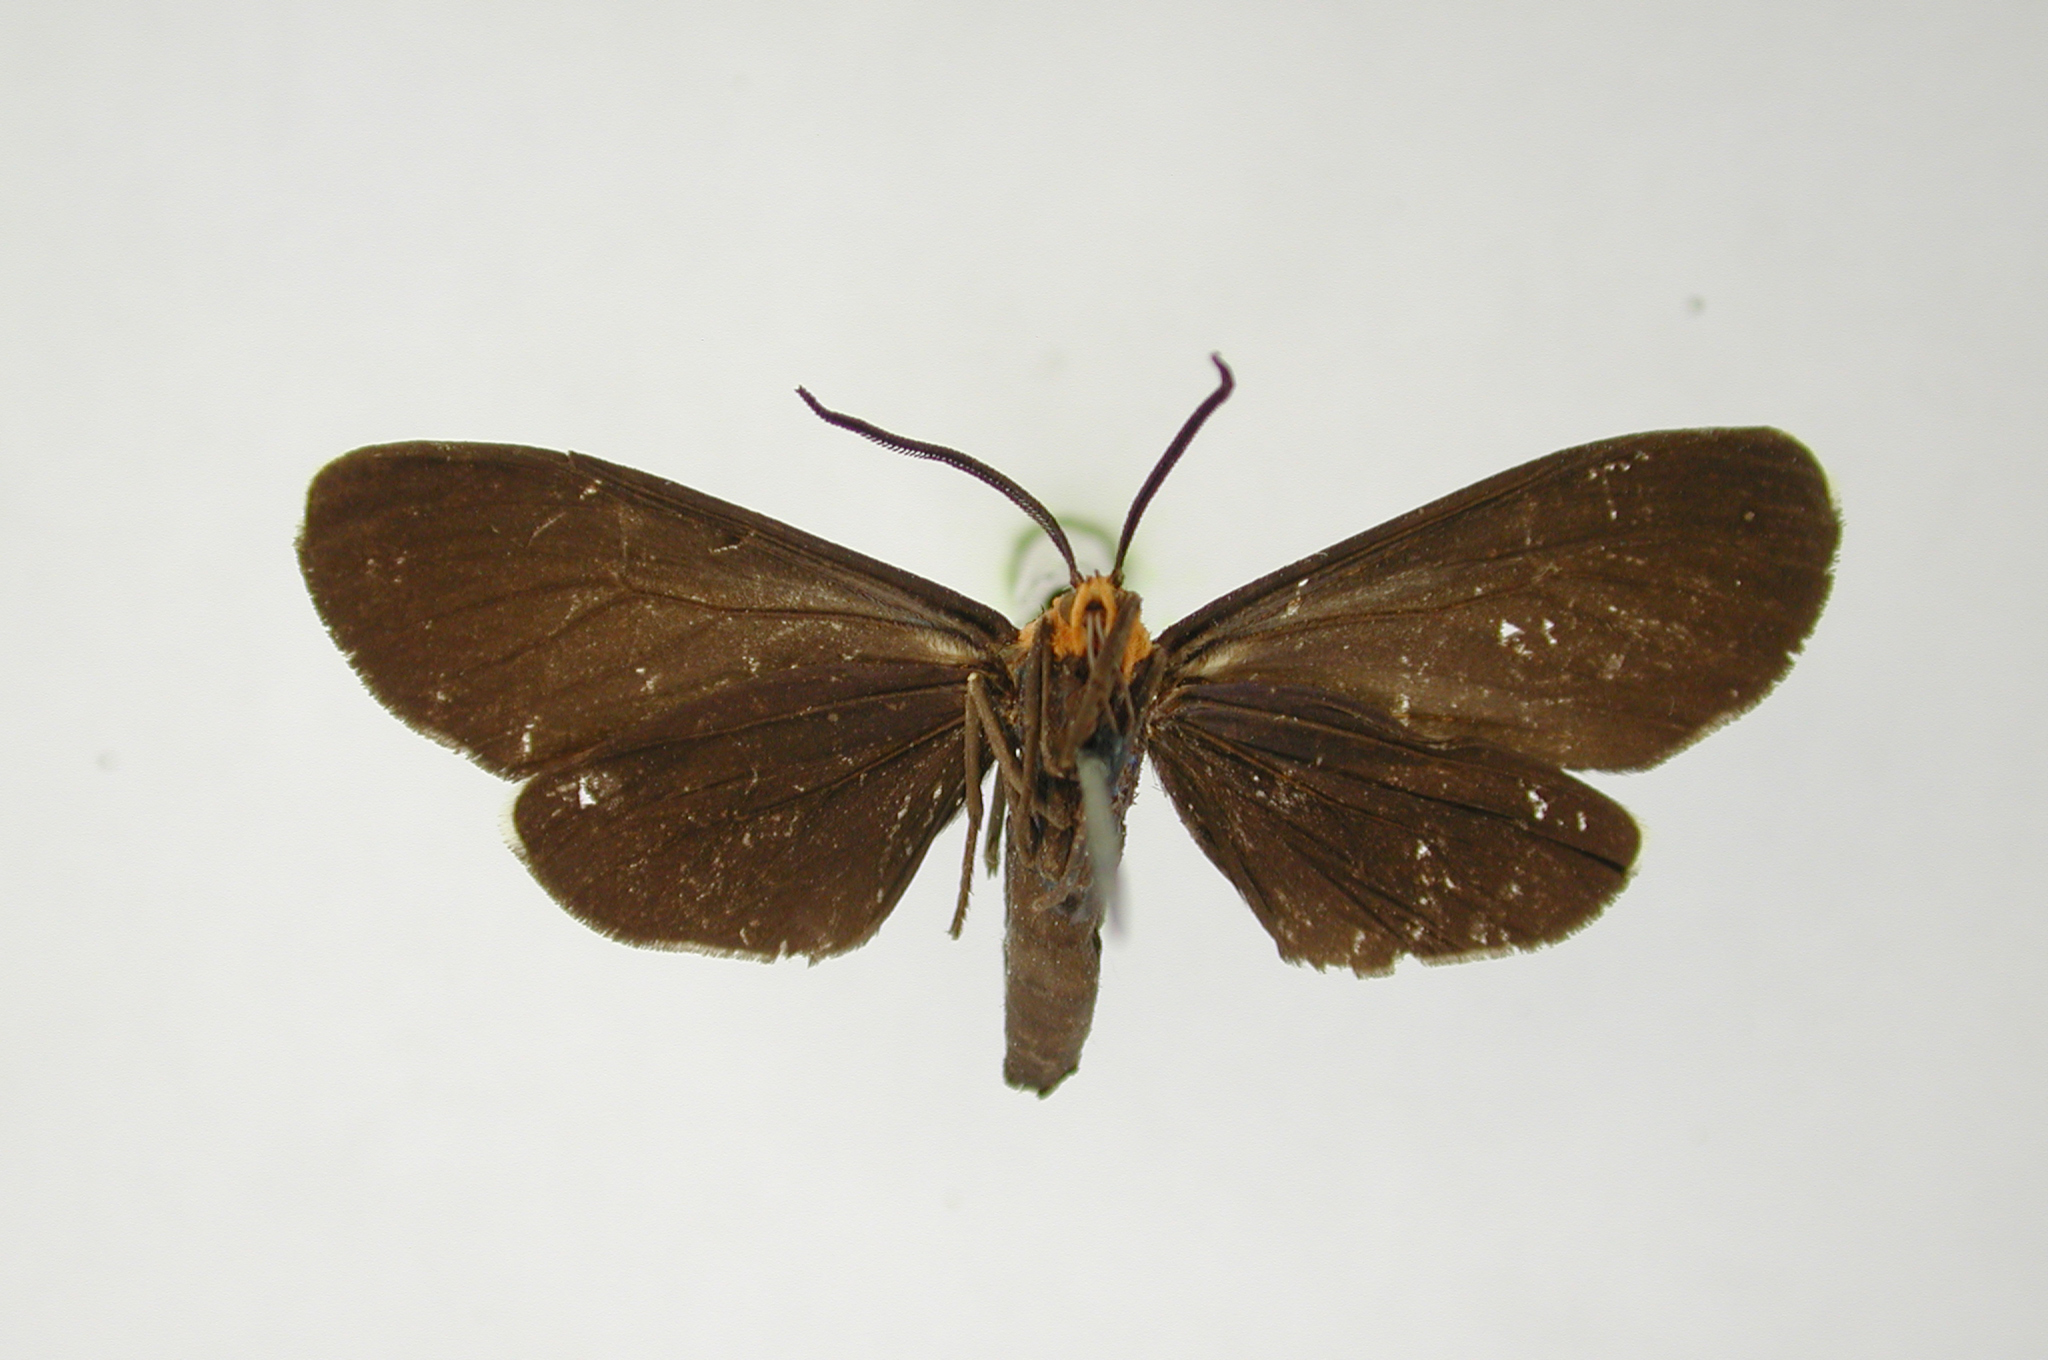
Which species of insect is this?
Ctenucha corvina
